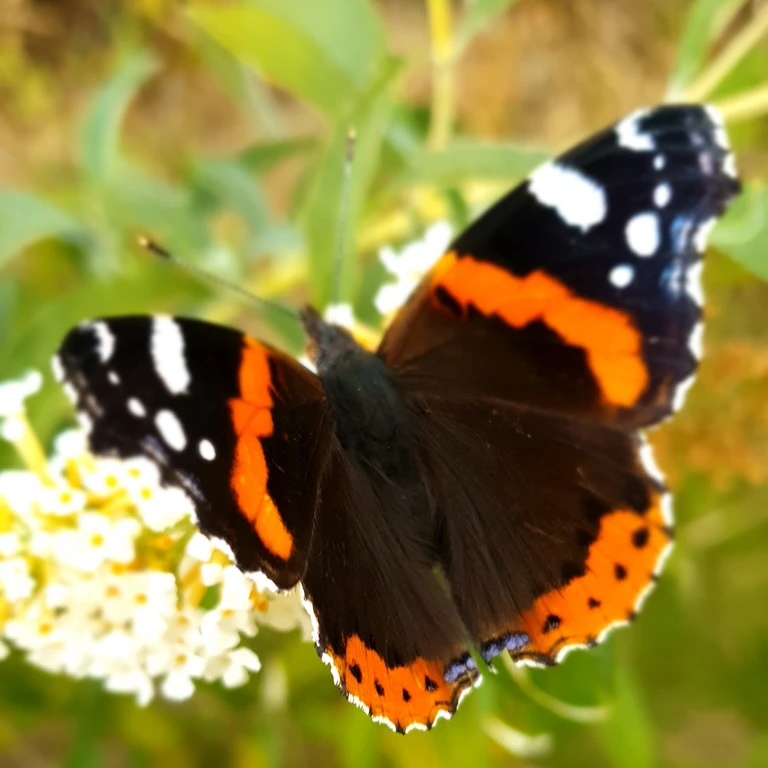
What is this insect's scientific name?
Vanessa atalanta
